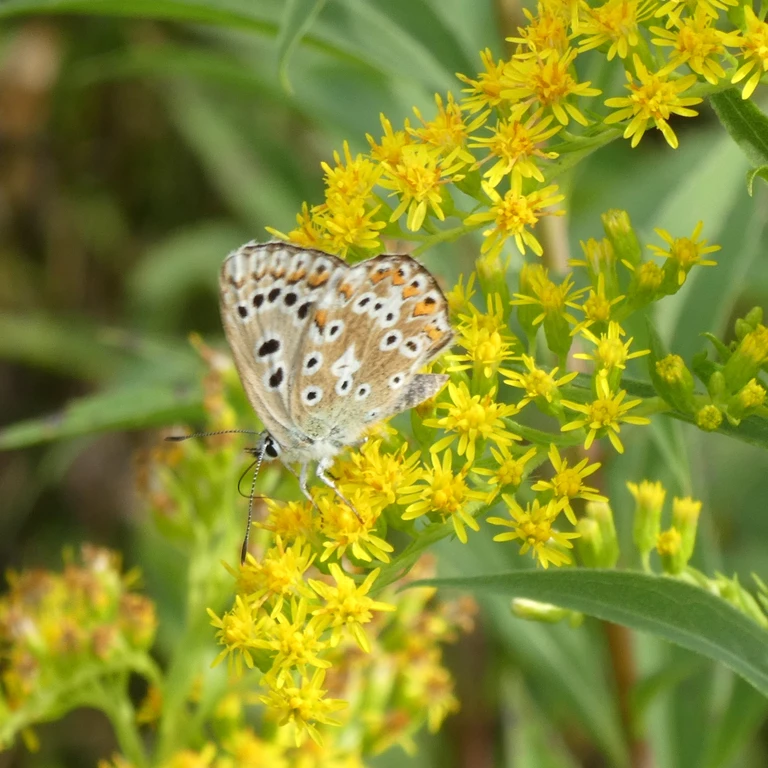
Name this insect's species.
Lysandra coridon
